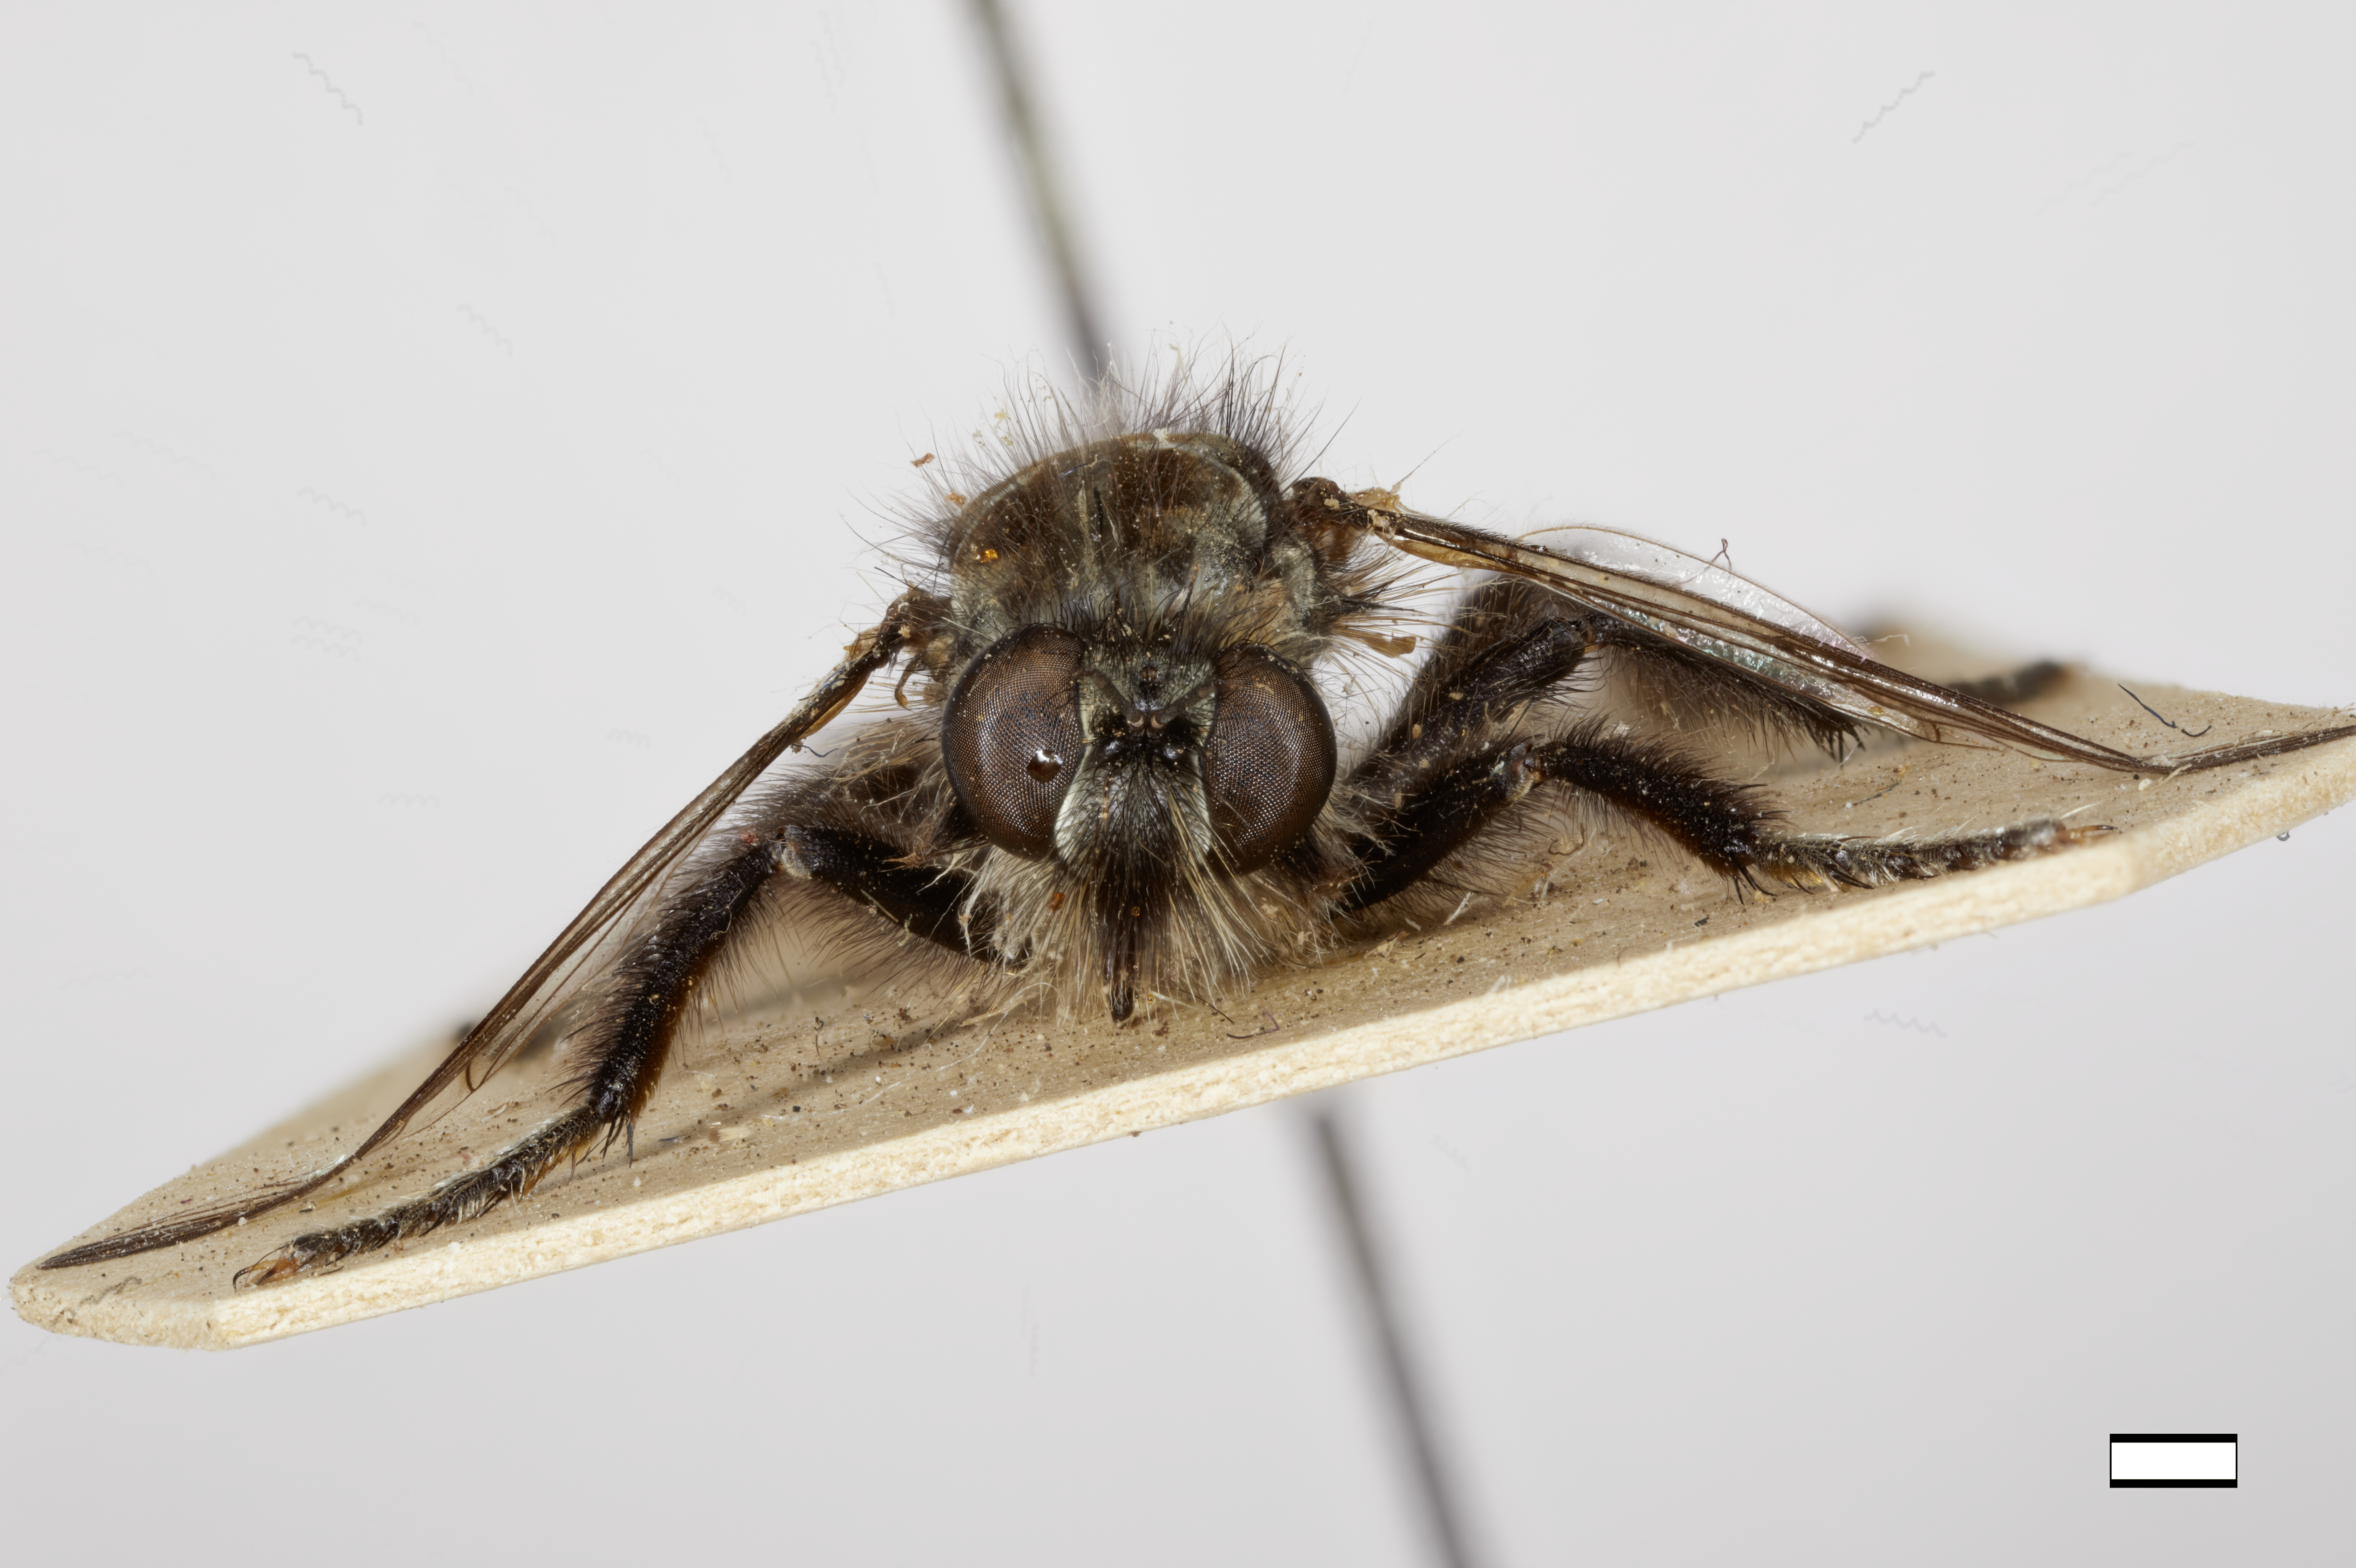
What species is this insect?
Cyrtopogon pictipennis
